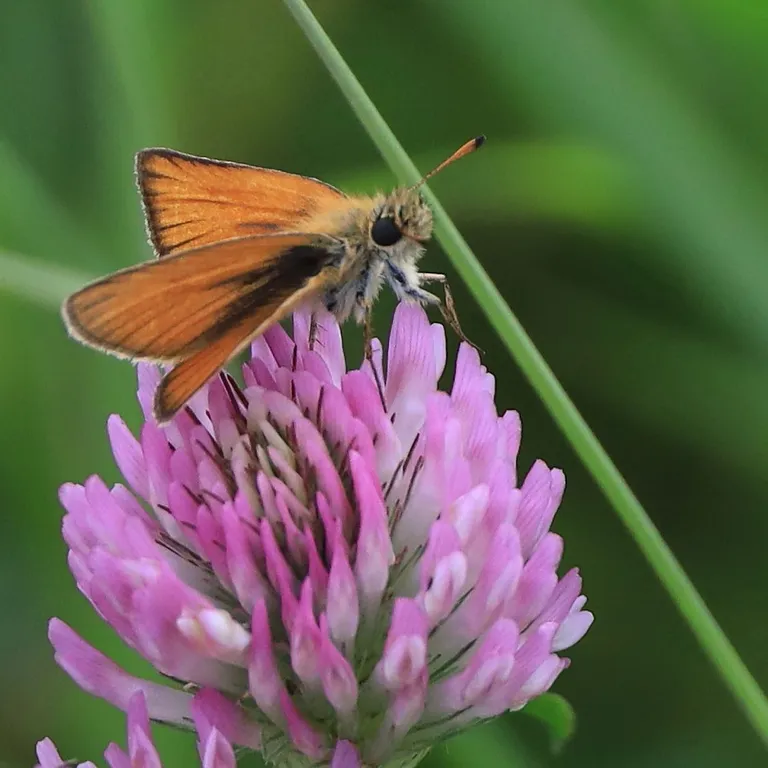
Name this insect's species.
Thymelicus lineola
